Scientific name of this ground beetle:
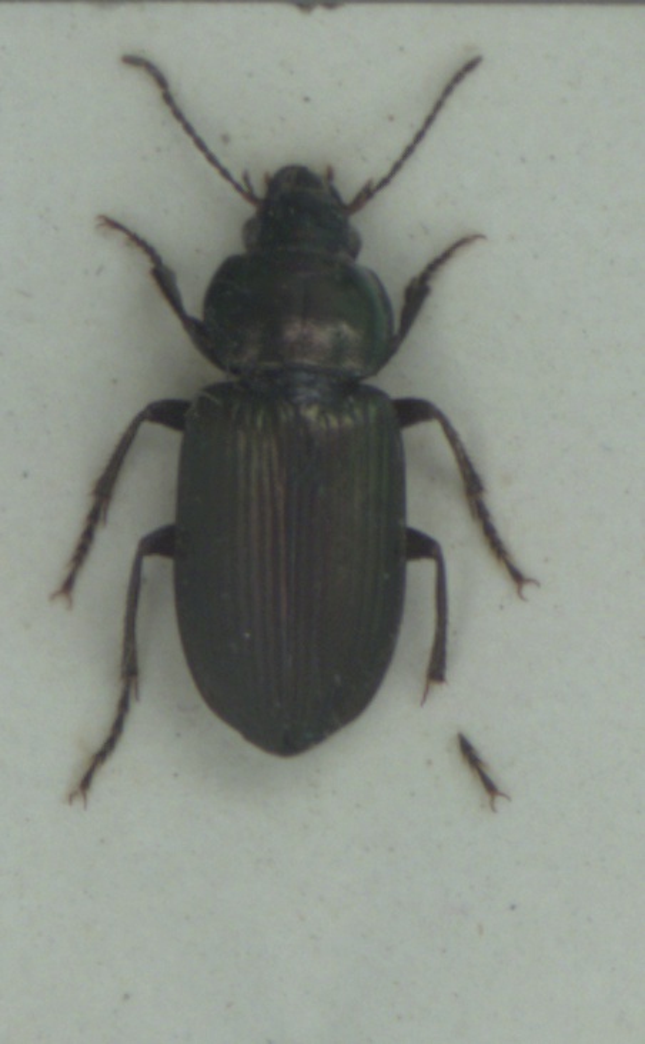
Anisodactylus poeciloides
